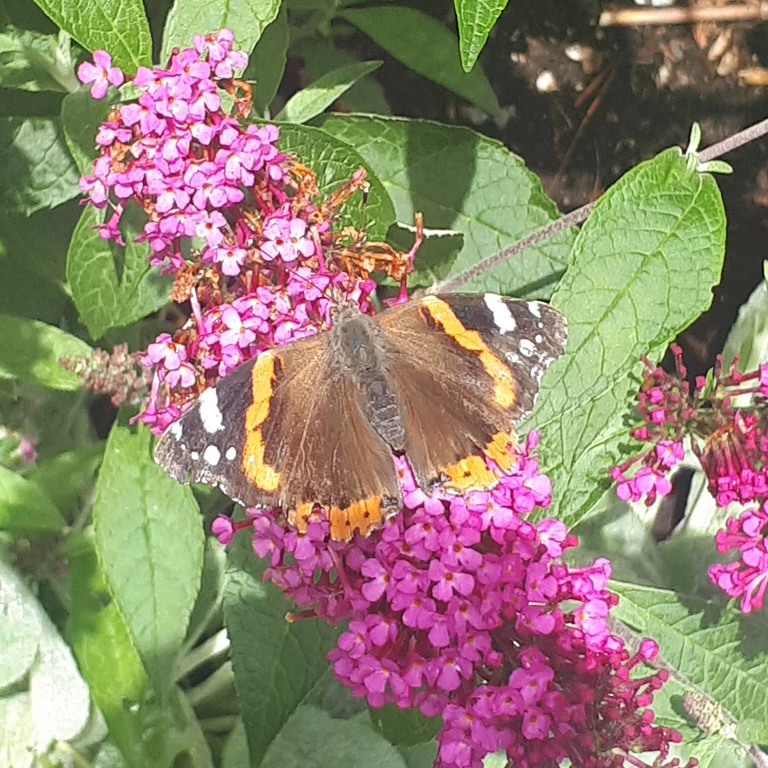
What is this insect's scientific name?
Vanessa atalanta
